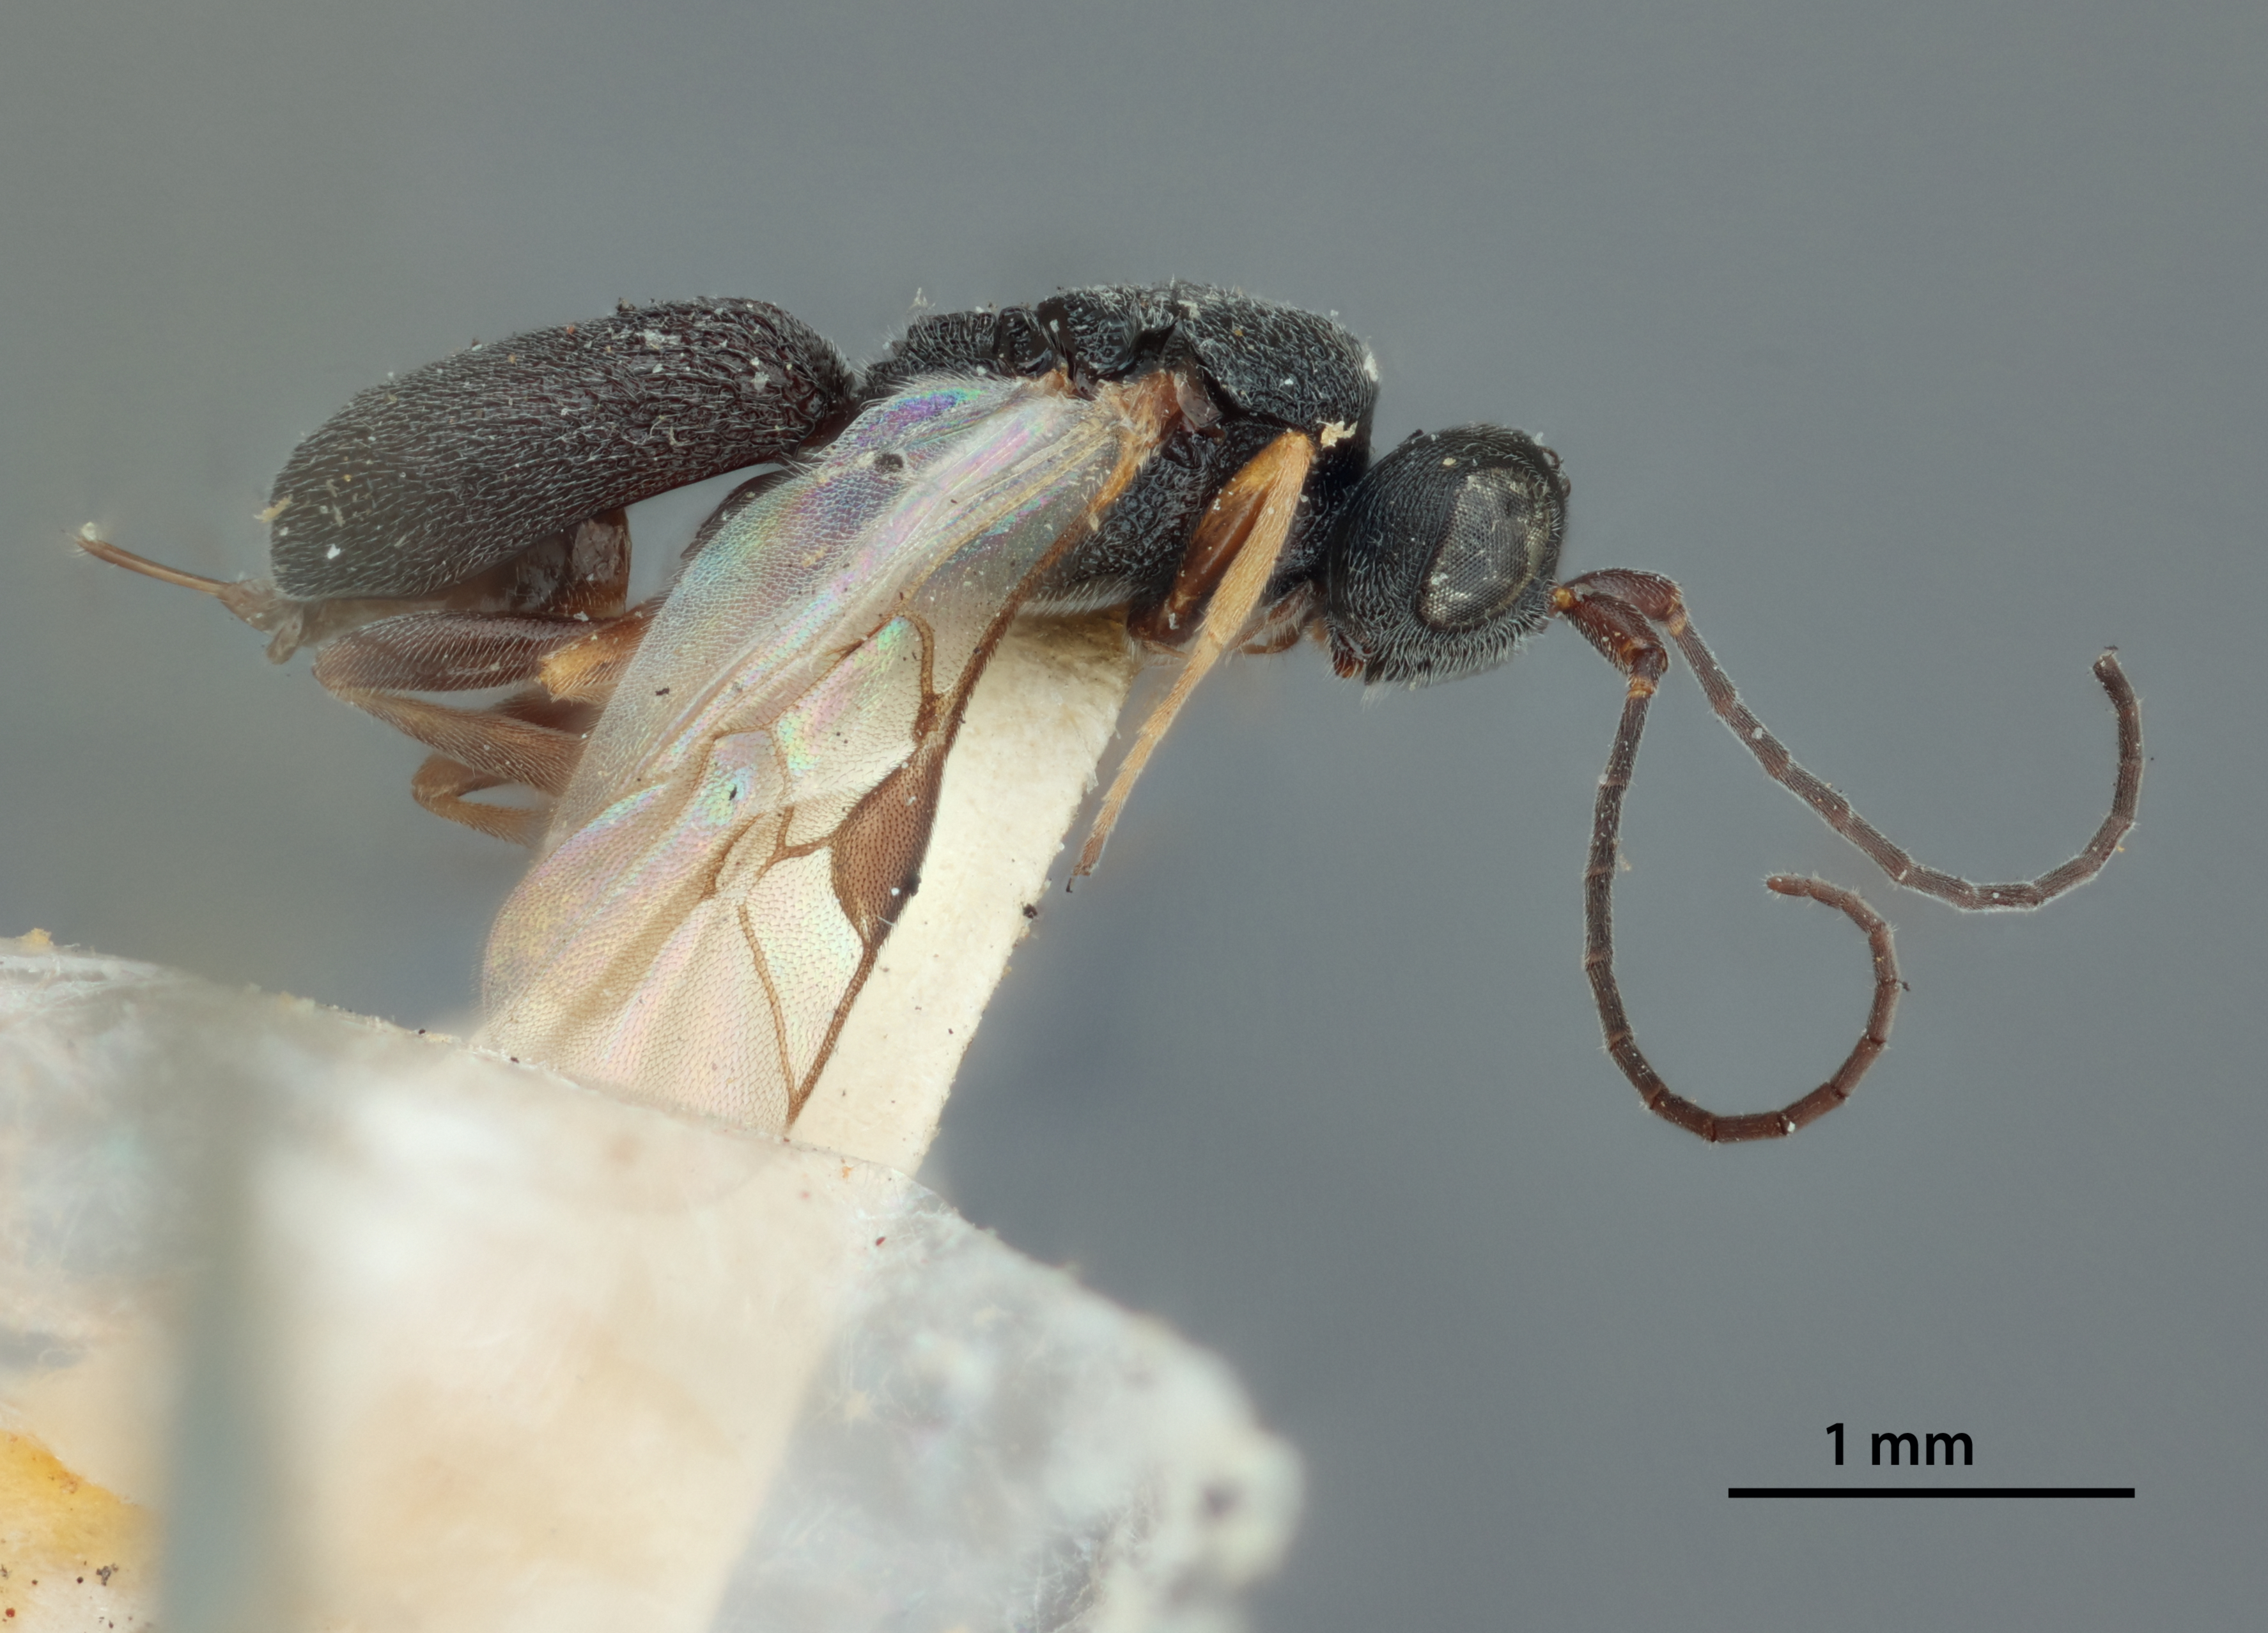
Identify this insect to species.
Chelonus proteus
